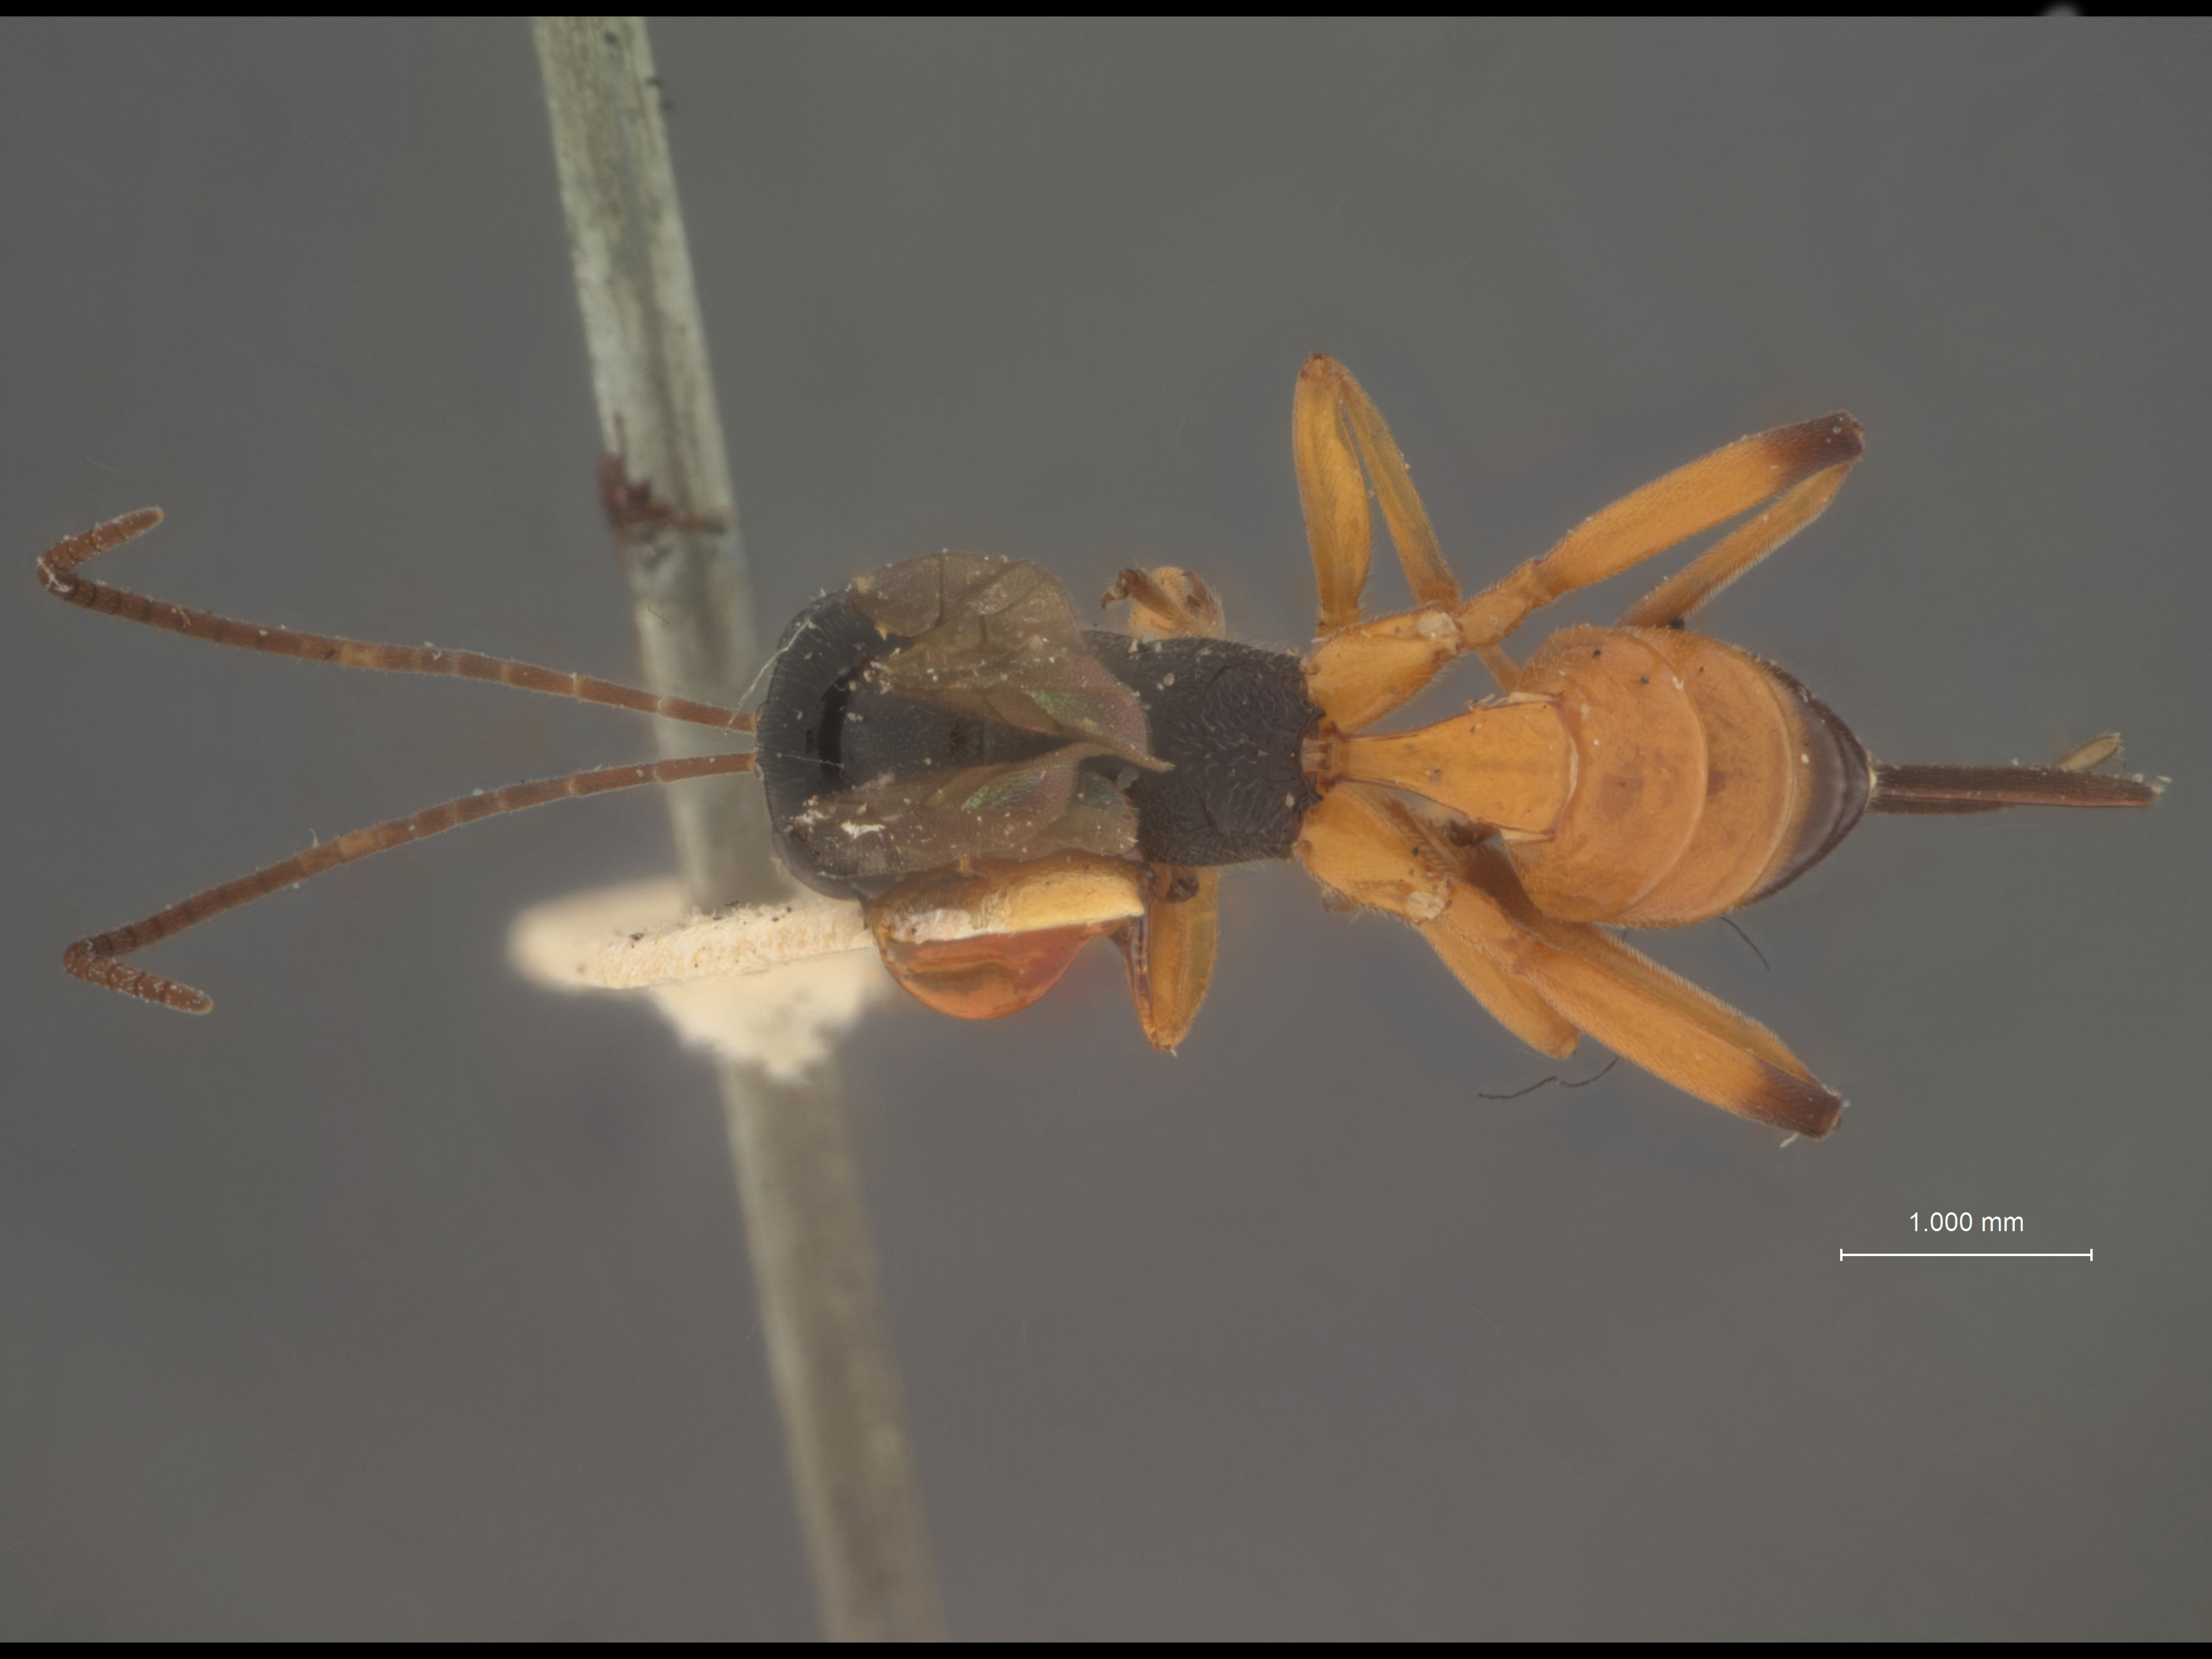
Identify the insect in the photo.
Spilocryptus exannulatus
